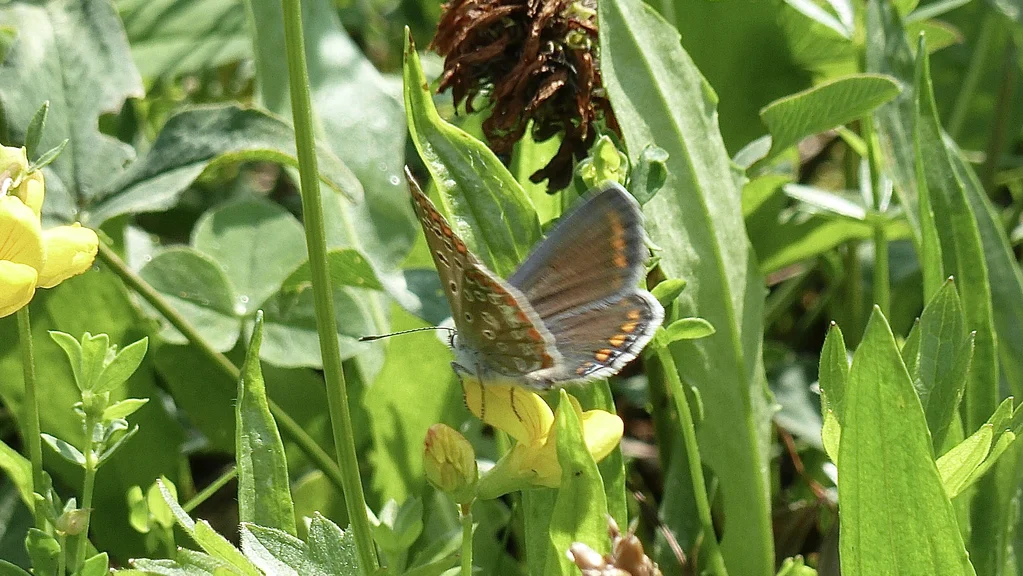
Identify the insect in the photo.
Polyommatus icarus
